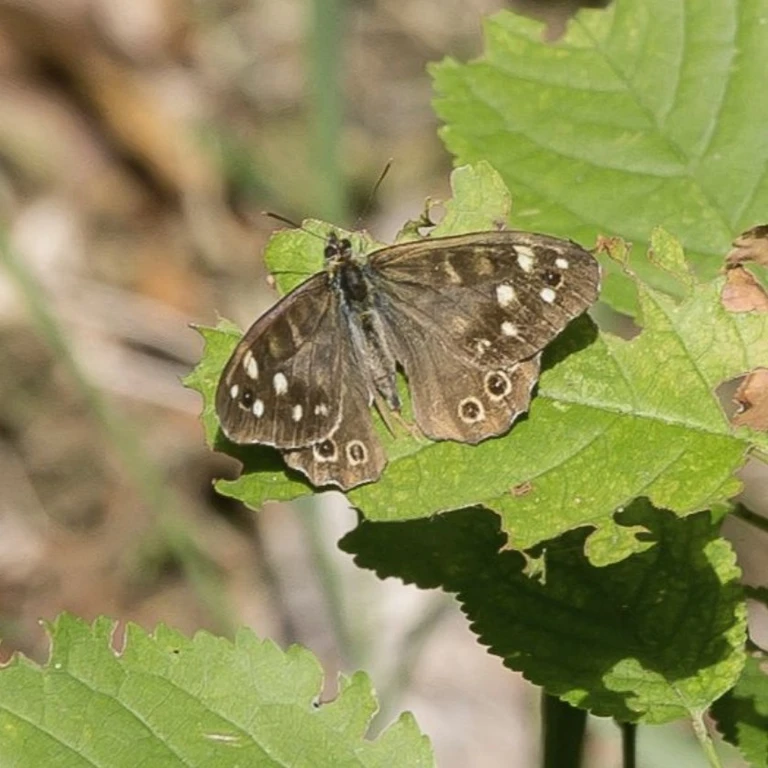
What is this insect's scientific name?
Pararge aegeria
